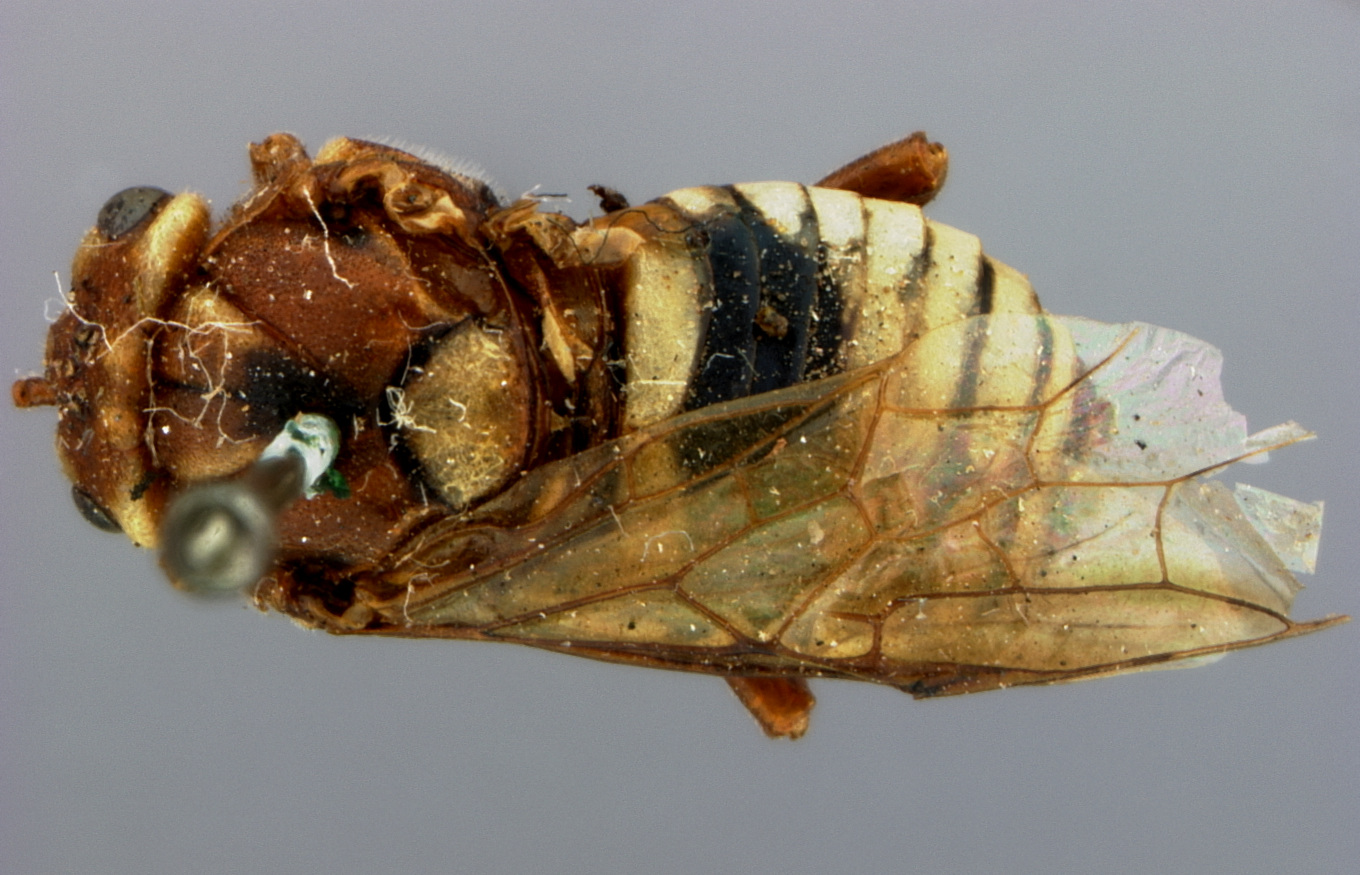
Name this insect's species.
Lophyrus townsendi
